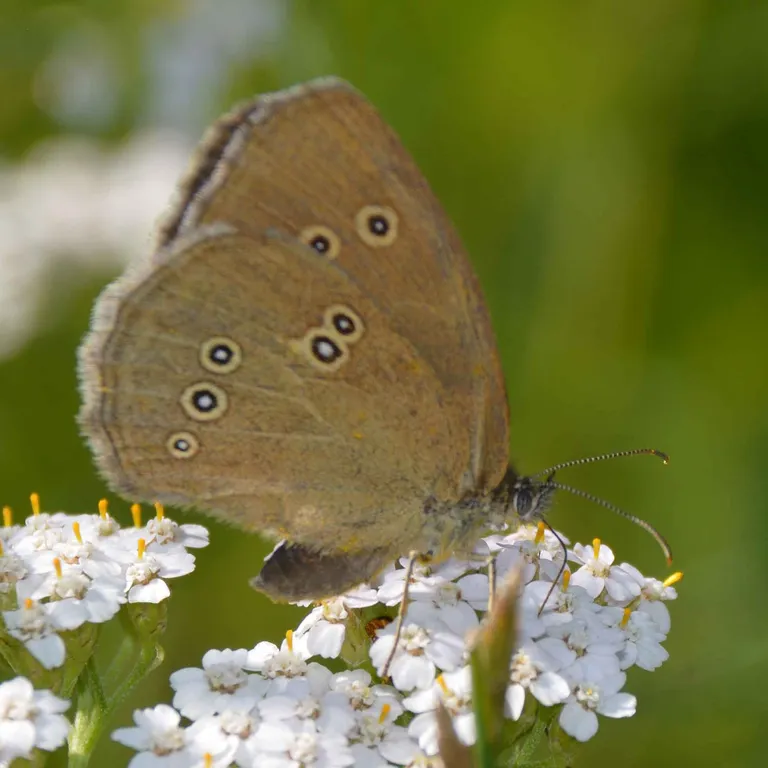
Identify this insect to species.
Aphantopus hyperantus
